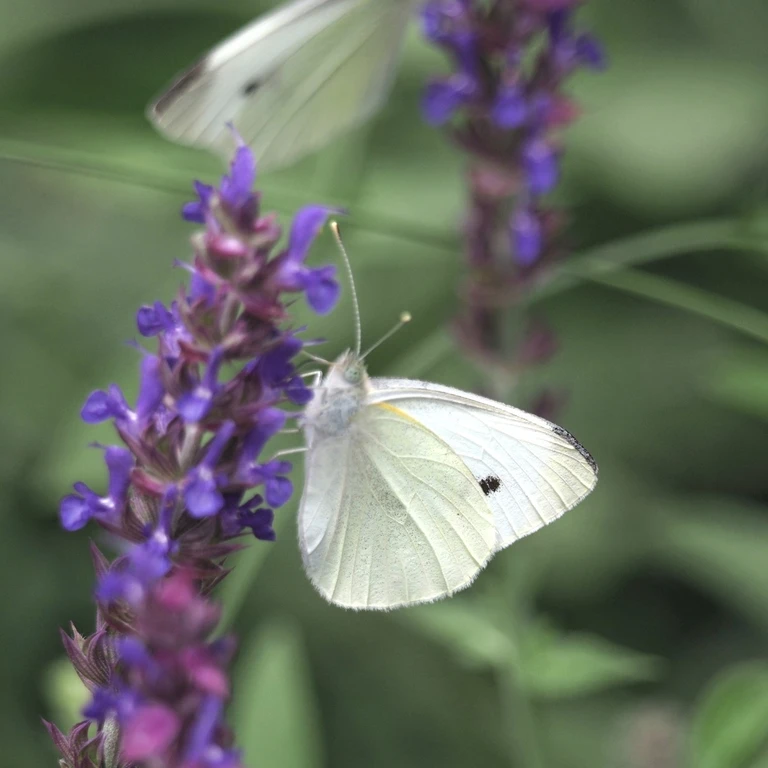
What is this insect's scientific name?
Pieris rapae
